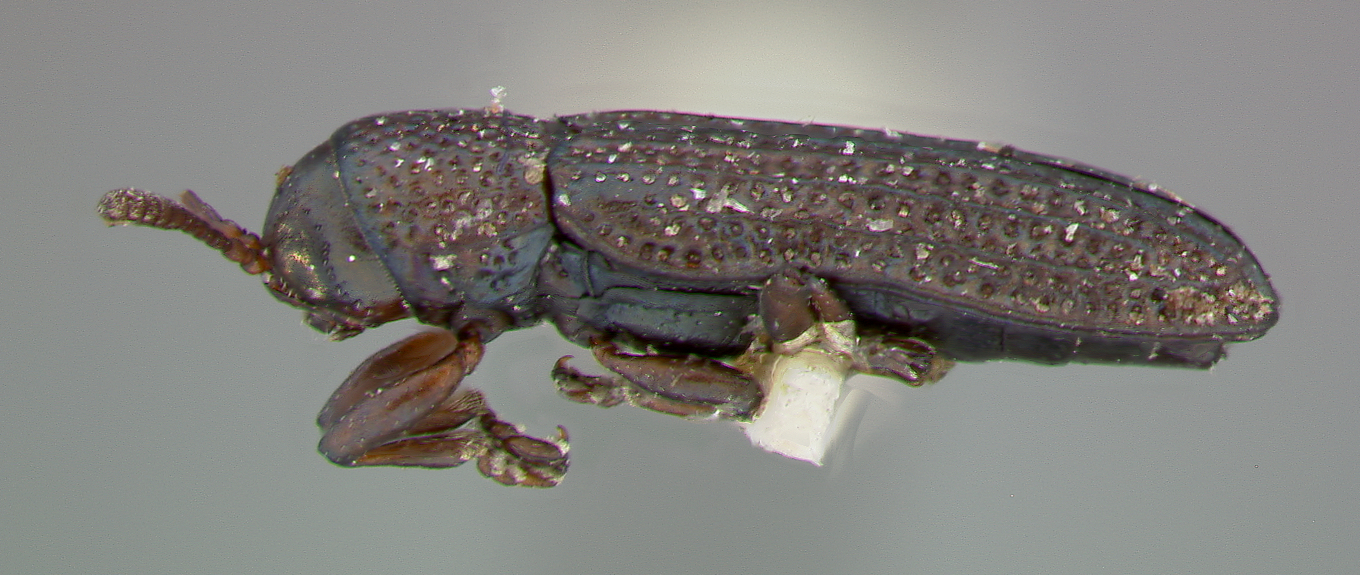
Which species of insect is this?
Anisostena arizonica
